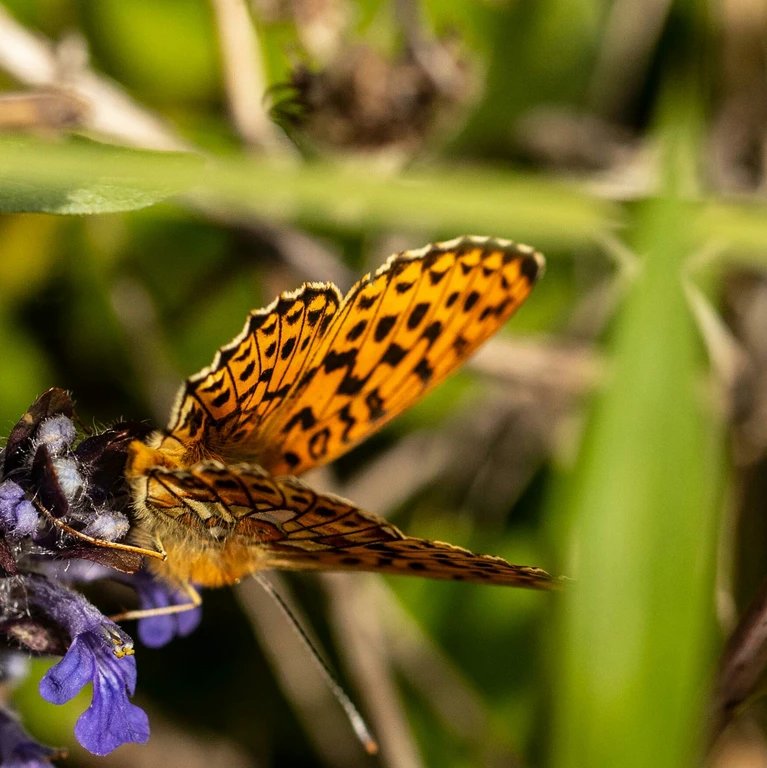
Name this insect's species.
Boloria dia
